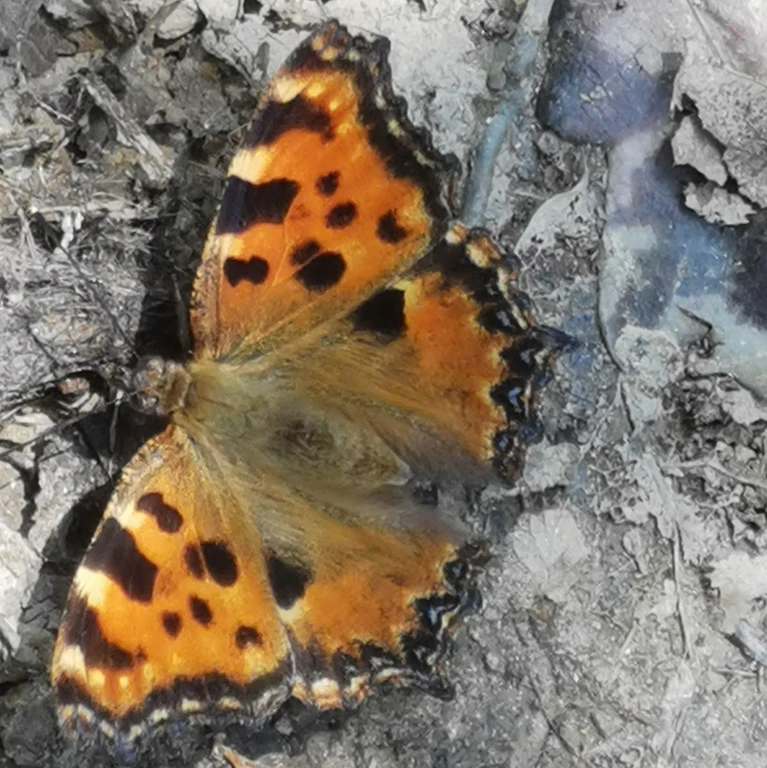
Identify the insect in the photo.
Nymphalis polychloros
